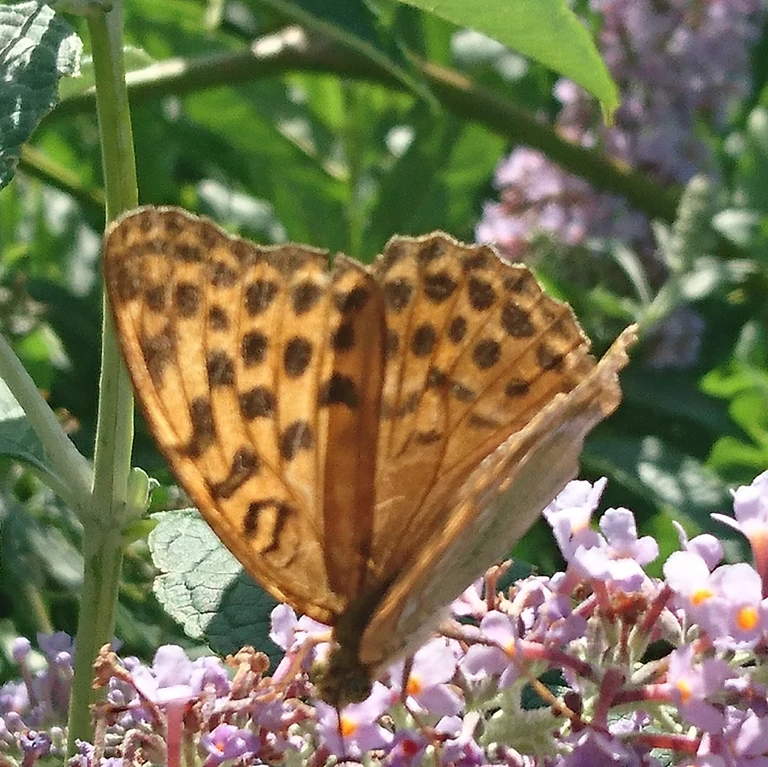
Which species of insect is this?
Argynnis paphia
